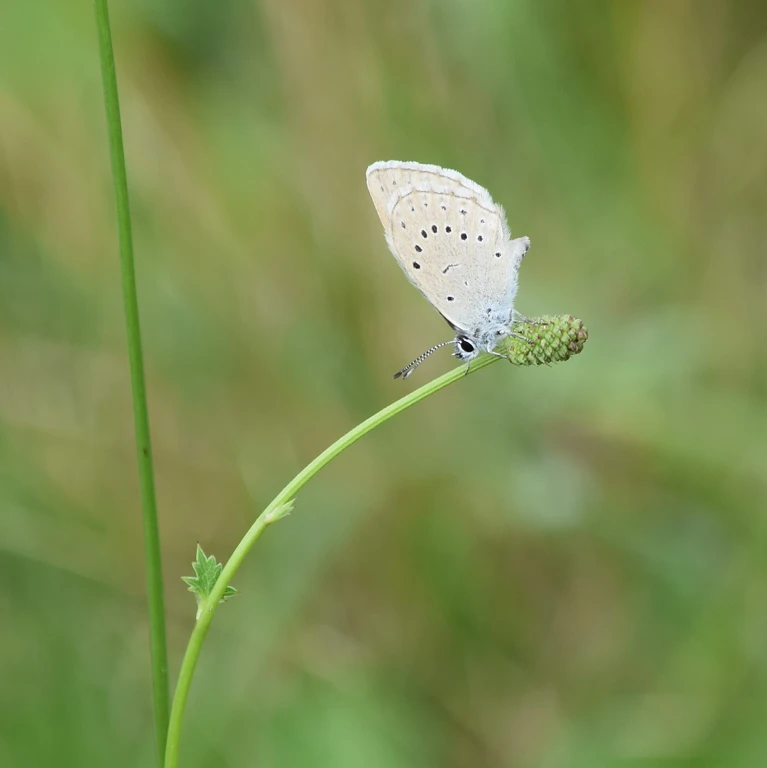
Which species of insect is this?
Phengaris teleius
